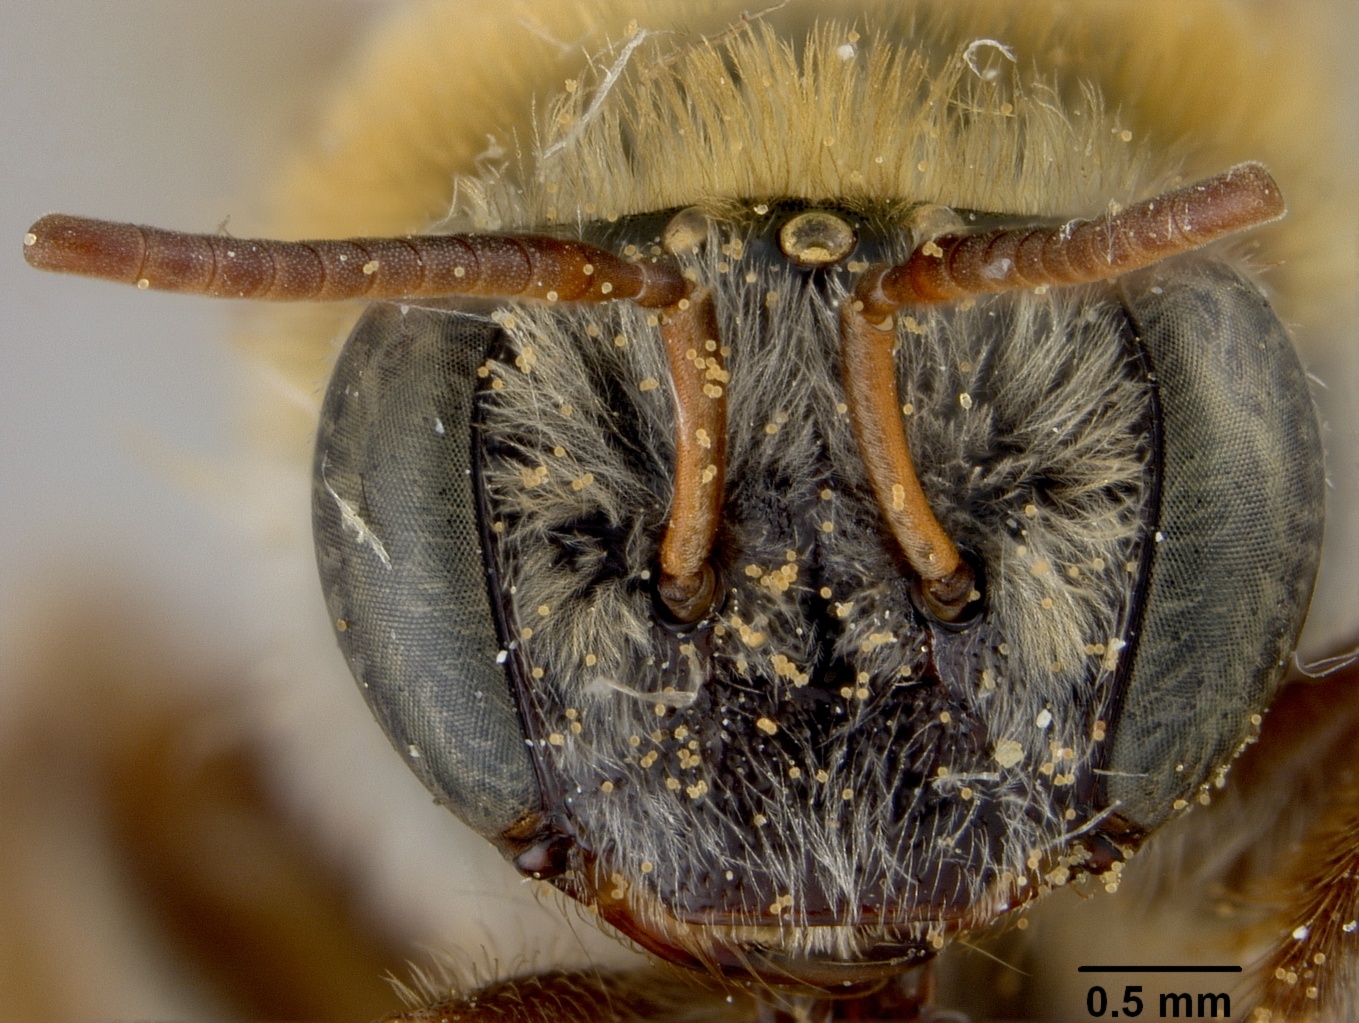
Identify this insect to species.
Exomalopsis diversipes
